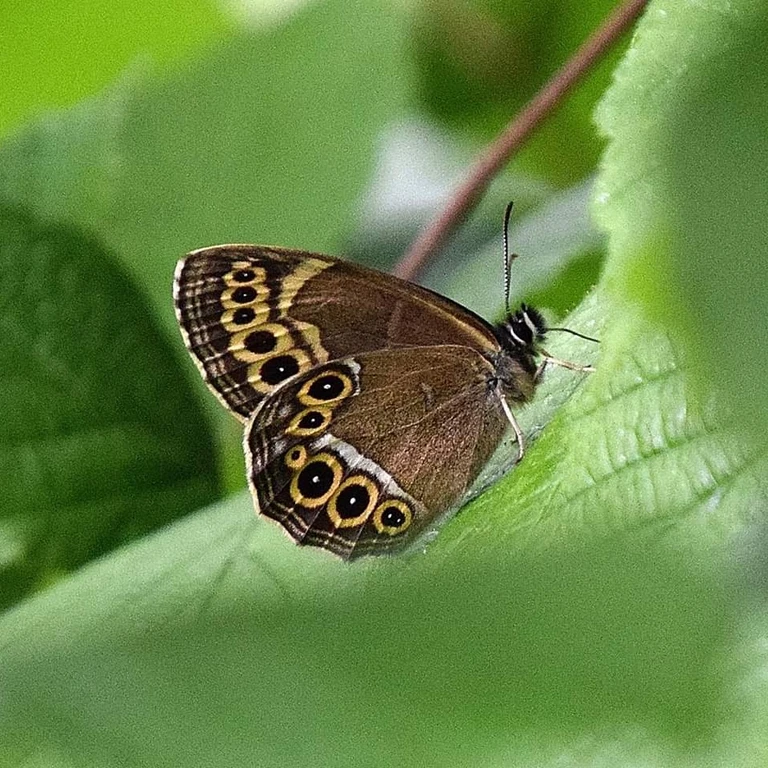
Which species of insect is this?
Lopinga achine (also Pararge achine)
